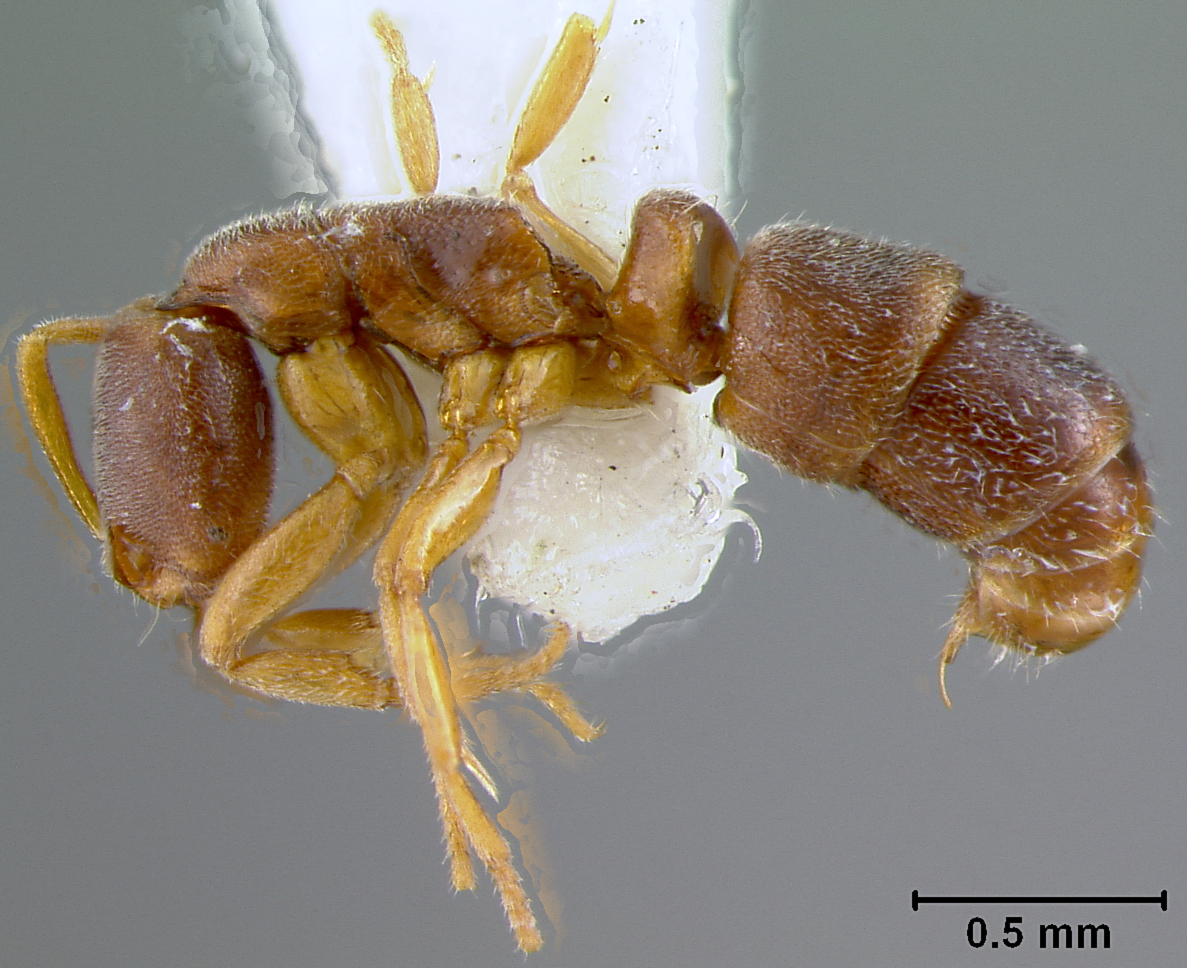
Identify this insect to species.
Ponera colaensis
